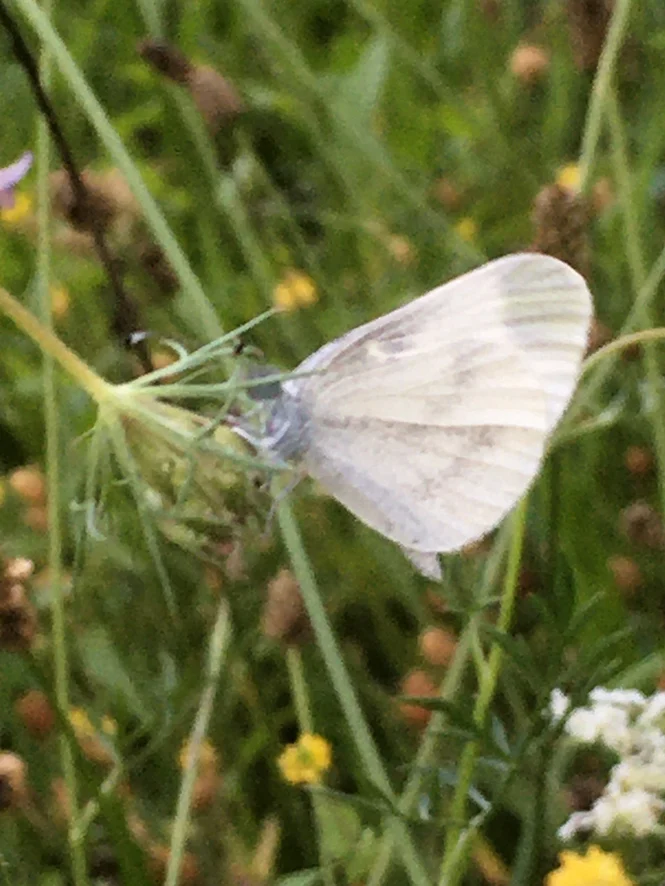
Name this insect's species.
Leptidea sinapis/juvernica
